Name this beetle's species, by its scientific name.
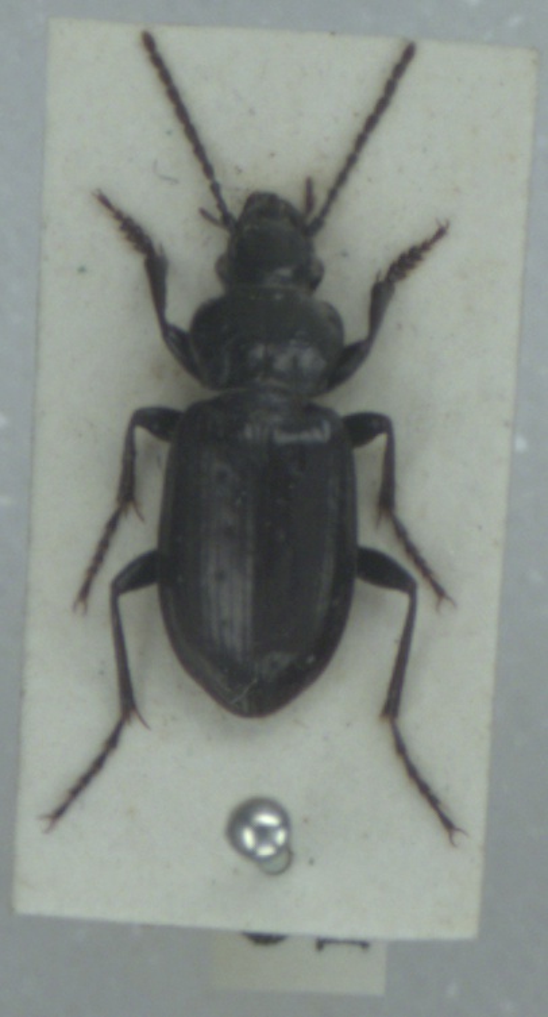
Pterostichus adstrictus
